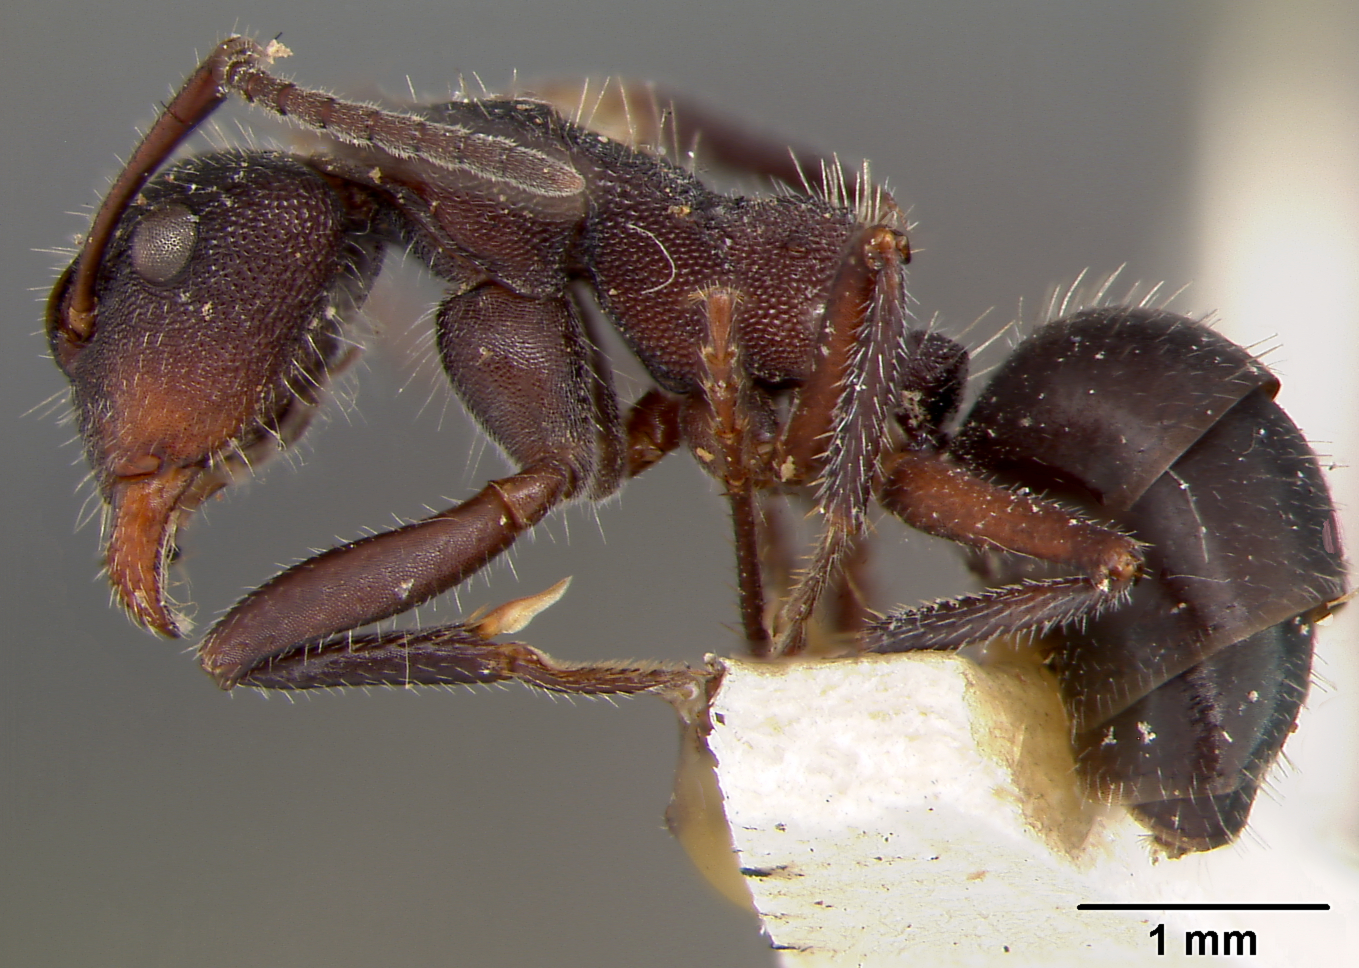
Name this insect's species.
Camponotus scutellus
